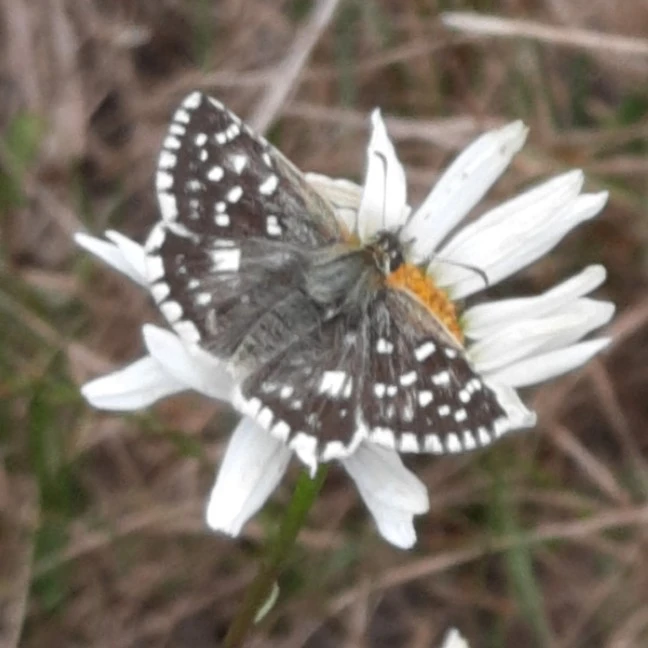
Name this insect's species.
Pyrgus malvae
